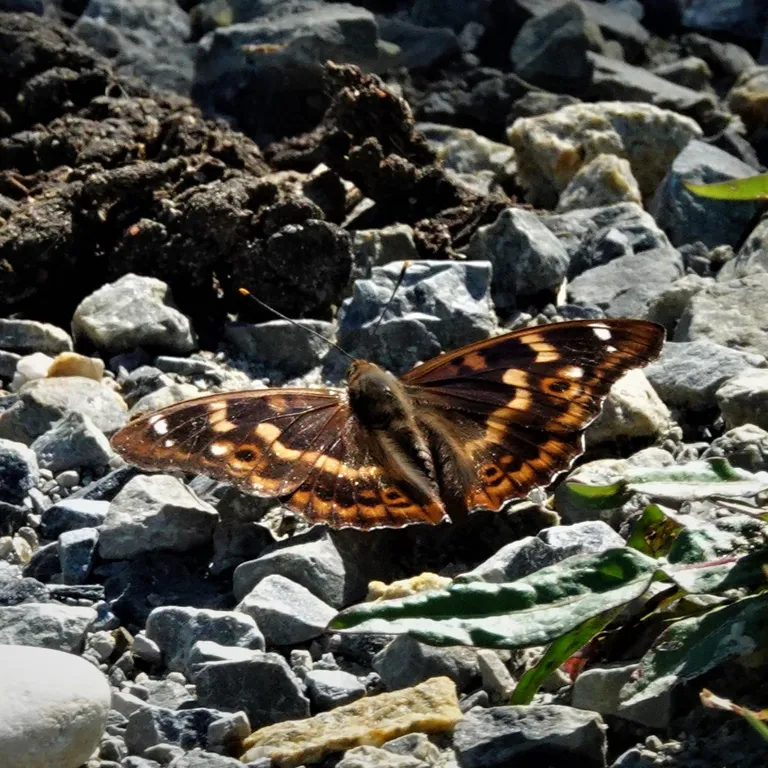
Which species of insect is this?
Apatura ilia
